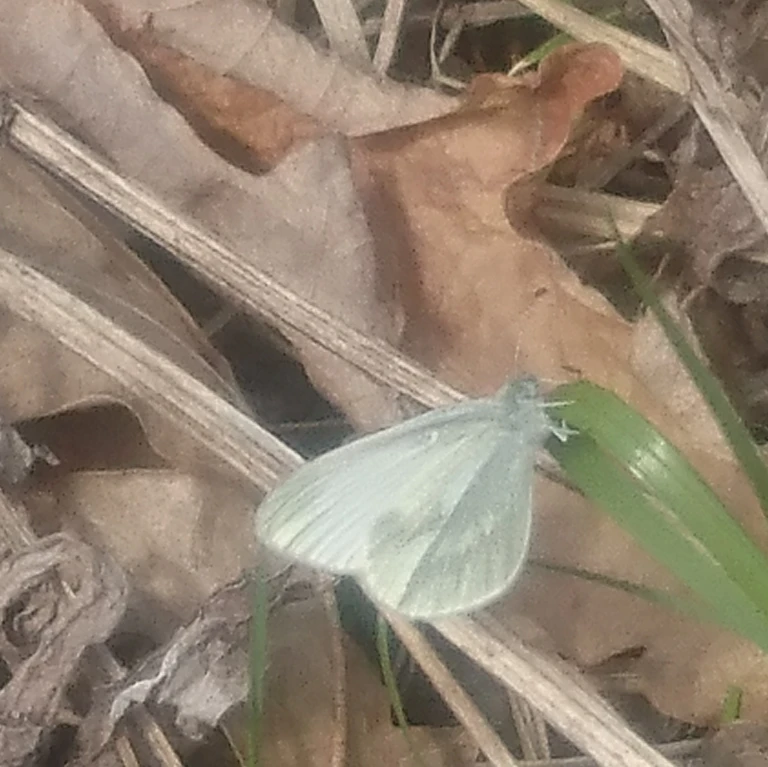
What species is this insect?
Leptidea sinapis/juvernica
